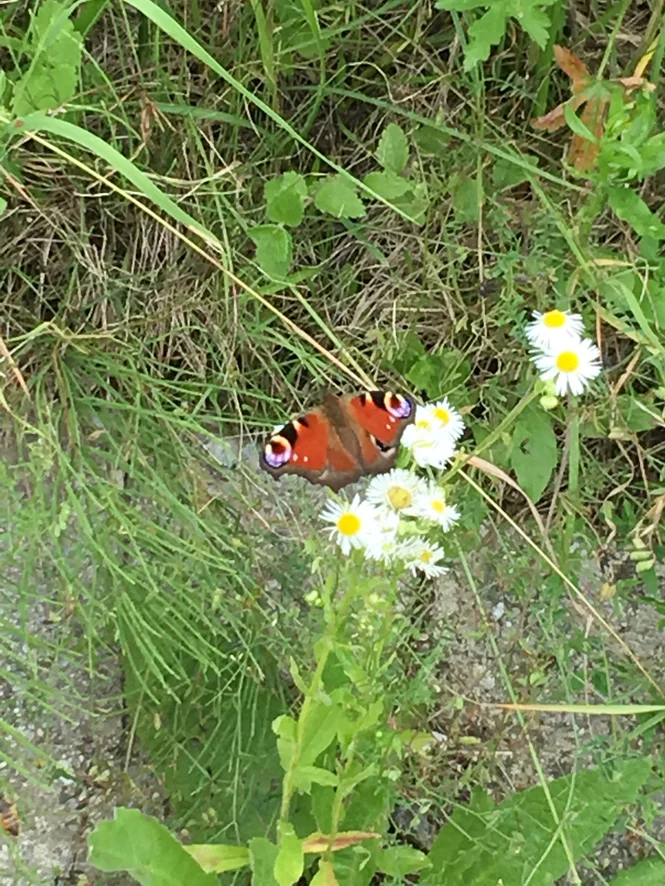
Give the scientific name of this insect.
Aglais io
